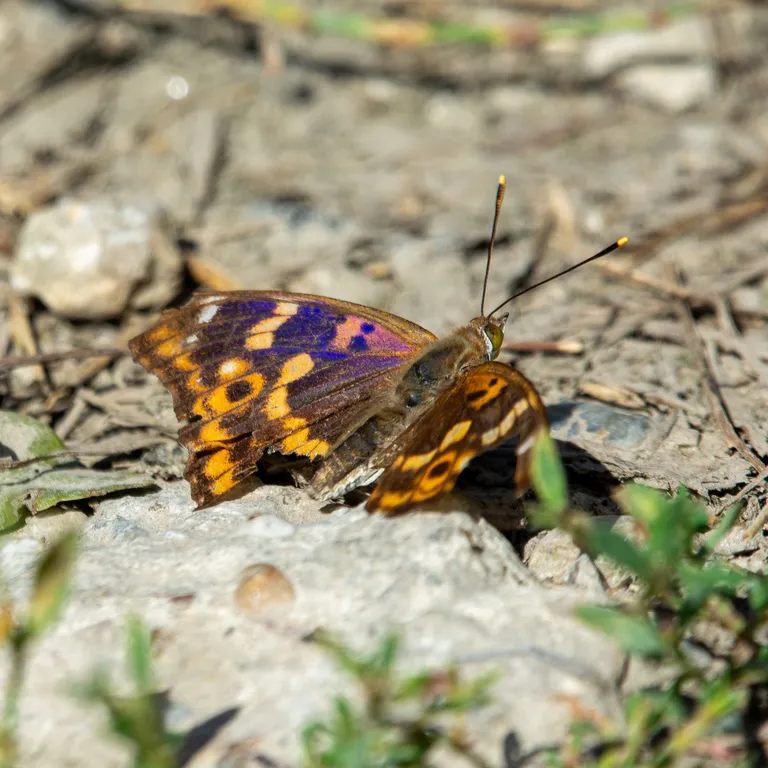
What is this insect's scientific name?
Apatura ilia
